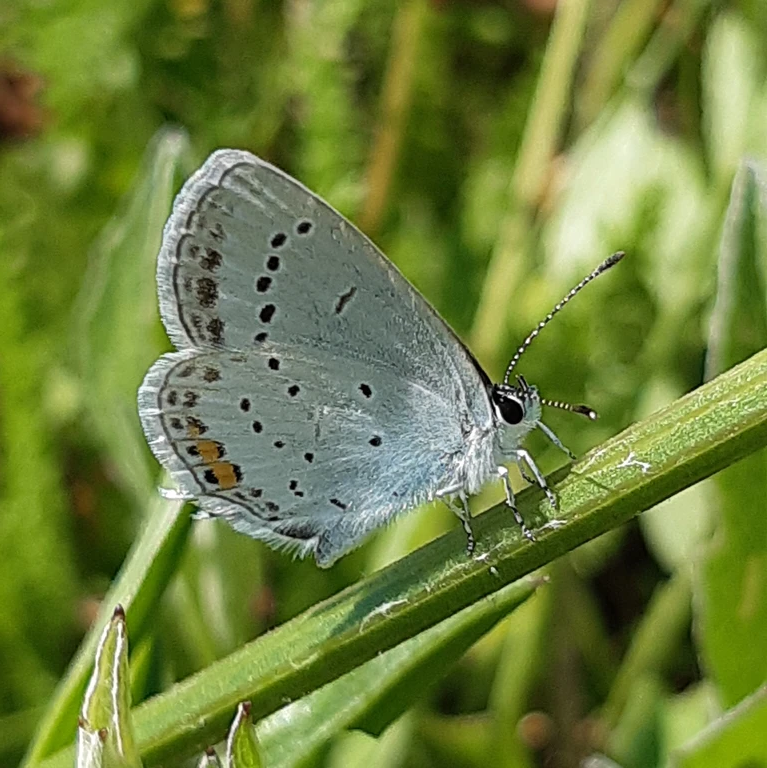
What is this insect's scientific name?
Cupido argiades (also Elkalyce argiades)
